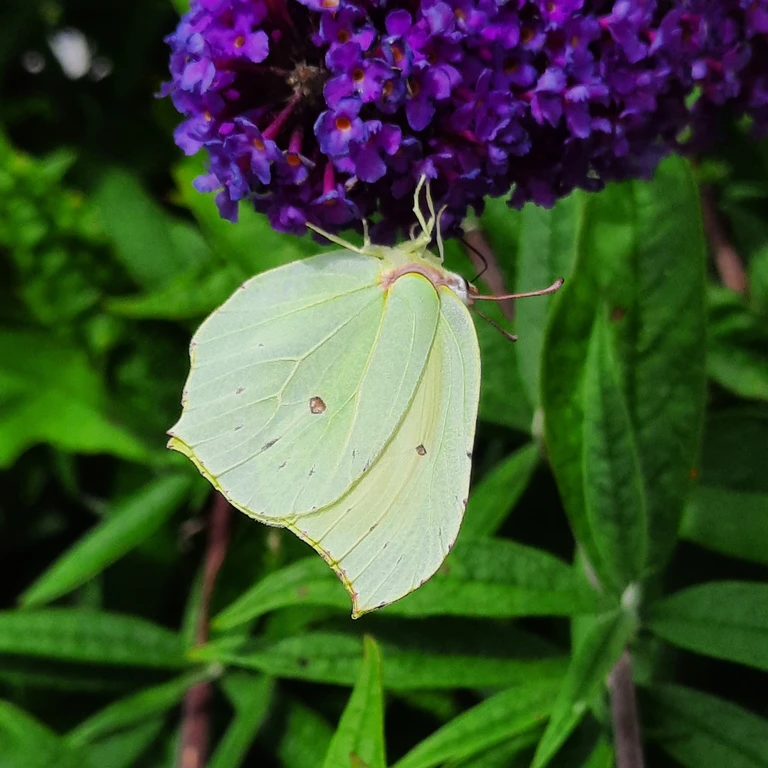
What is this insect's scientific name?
Gonepteryx rhamni
